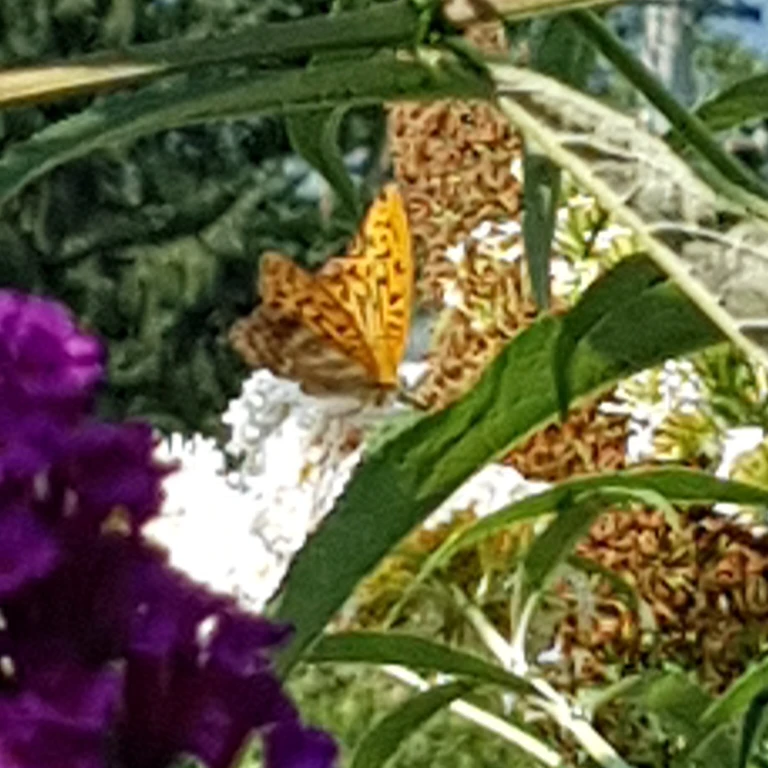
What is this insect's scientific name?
Argynnis paphia
